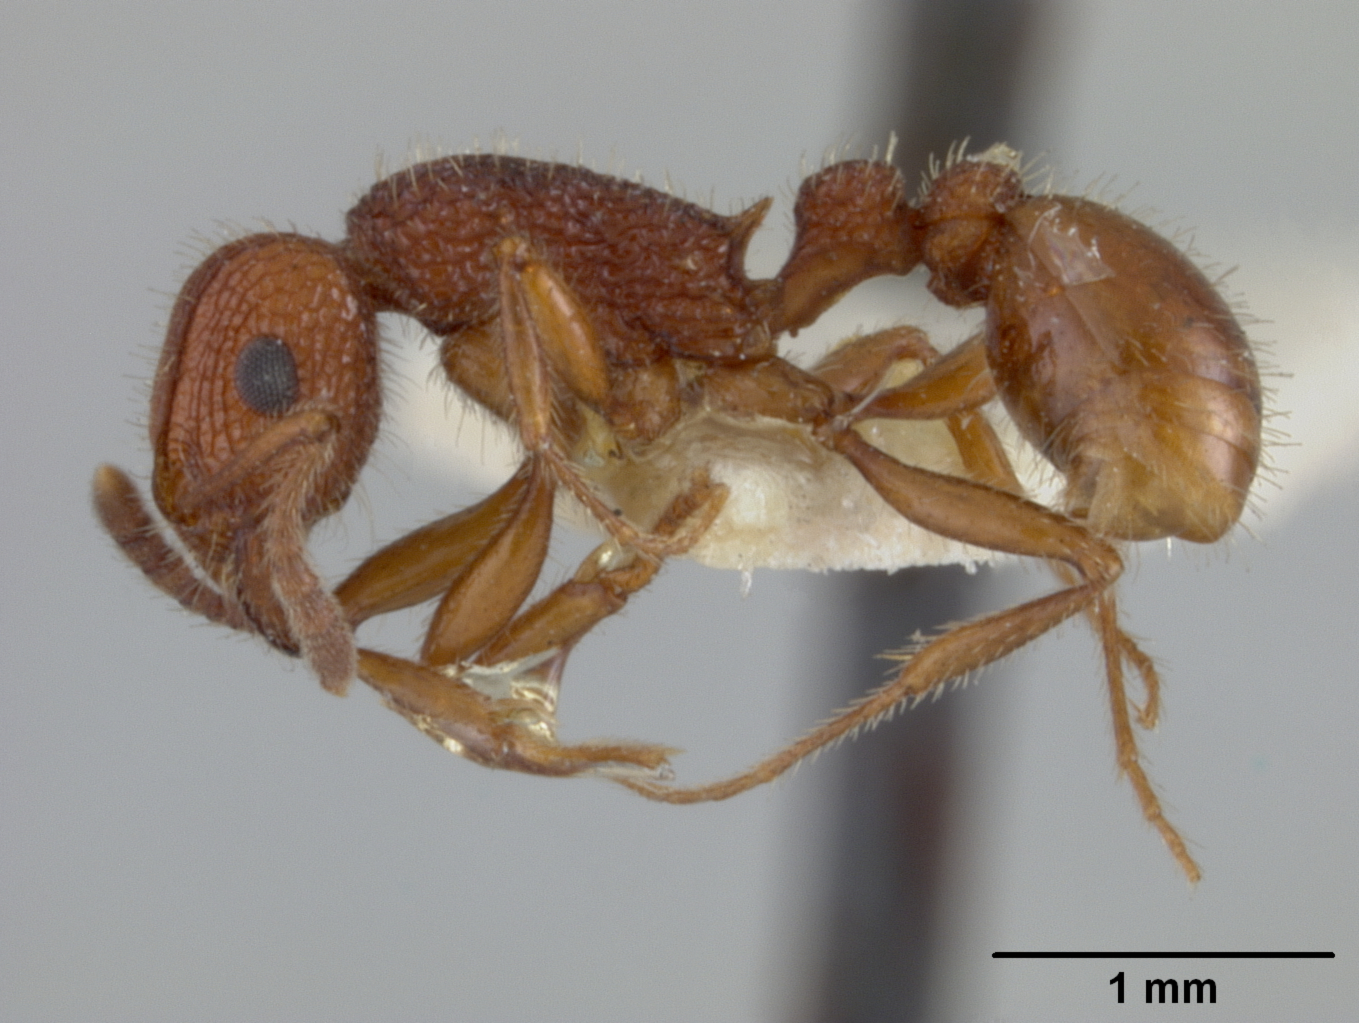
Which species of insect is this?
Xiphomyrmex spinosus
